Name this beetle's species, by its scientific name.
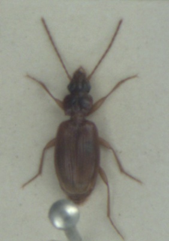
Trechus rubens
